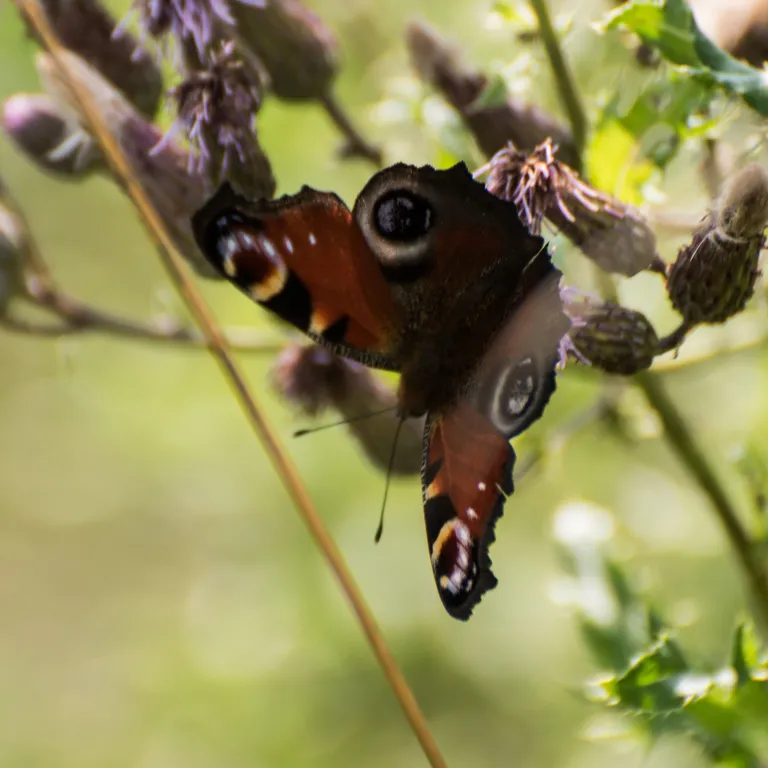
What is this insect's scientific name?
Aglais io
